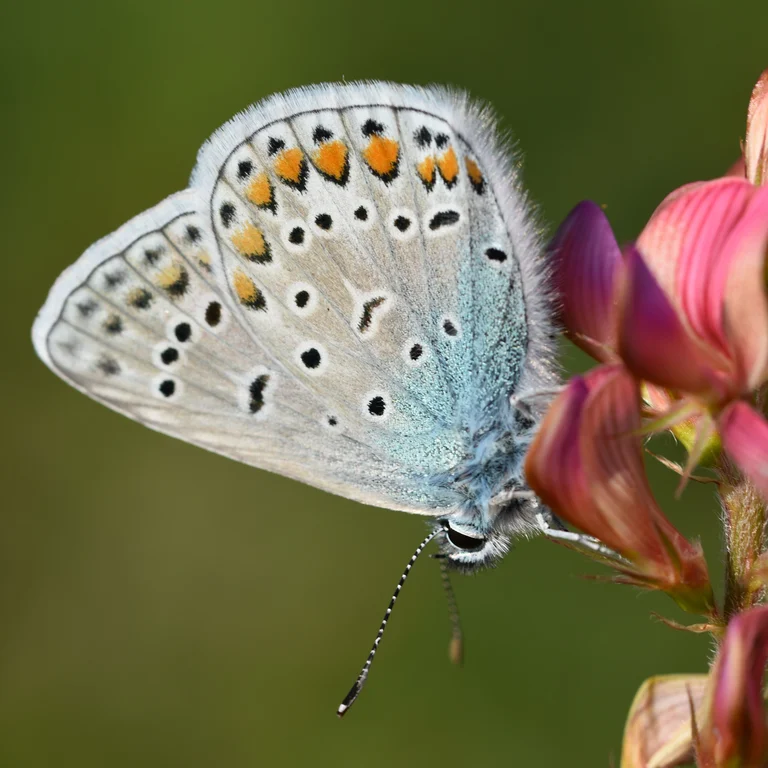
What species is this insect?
Polyommatus icarus
